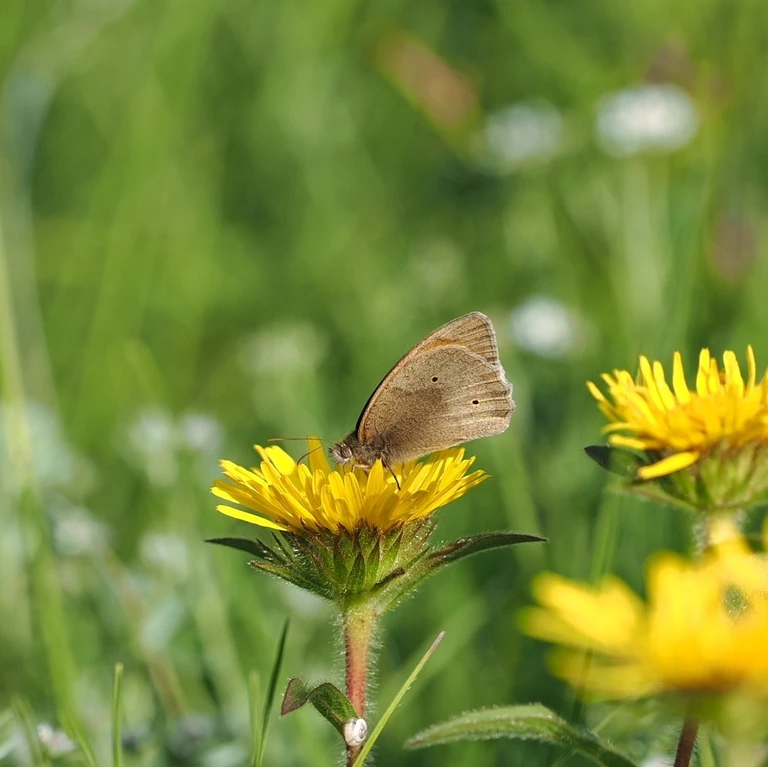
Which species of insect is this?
Maniola jurtina
